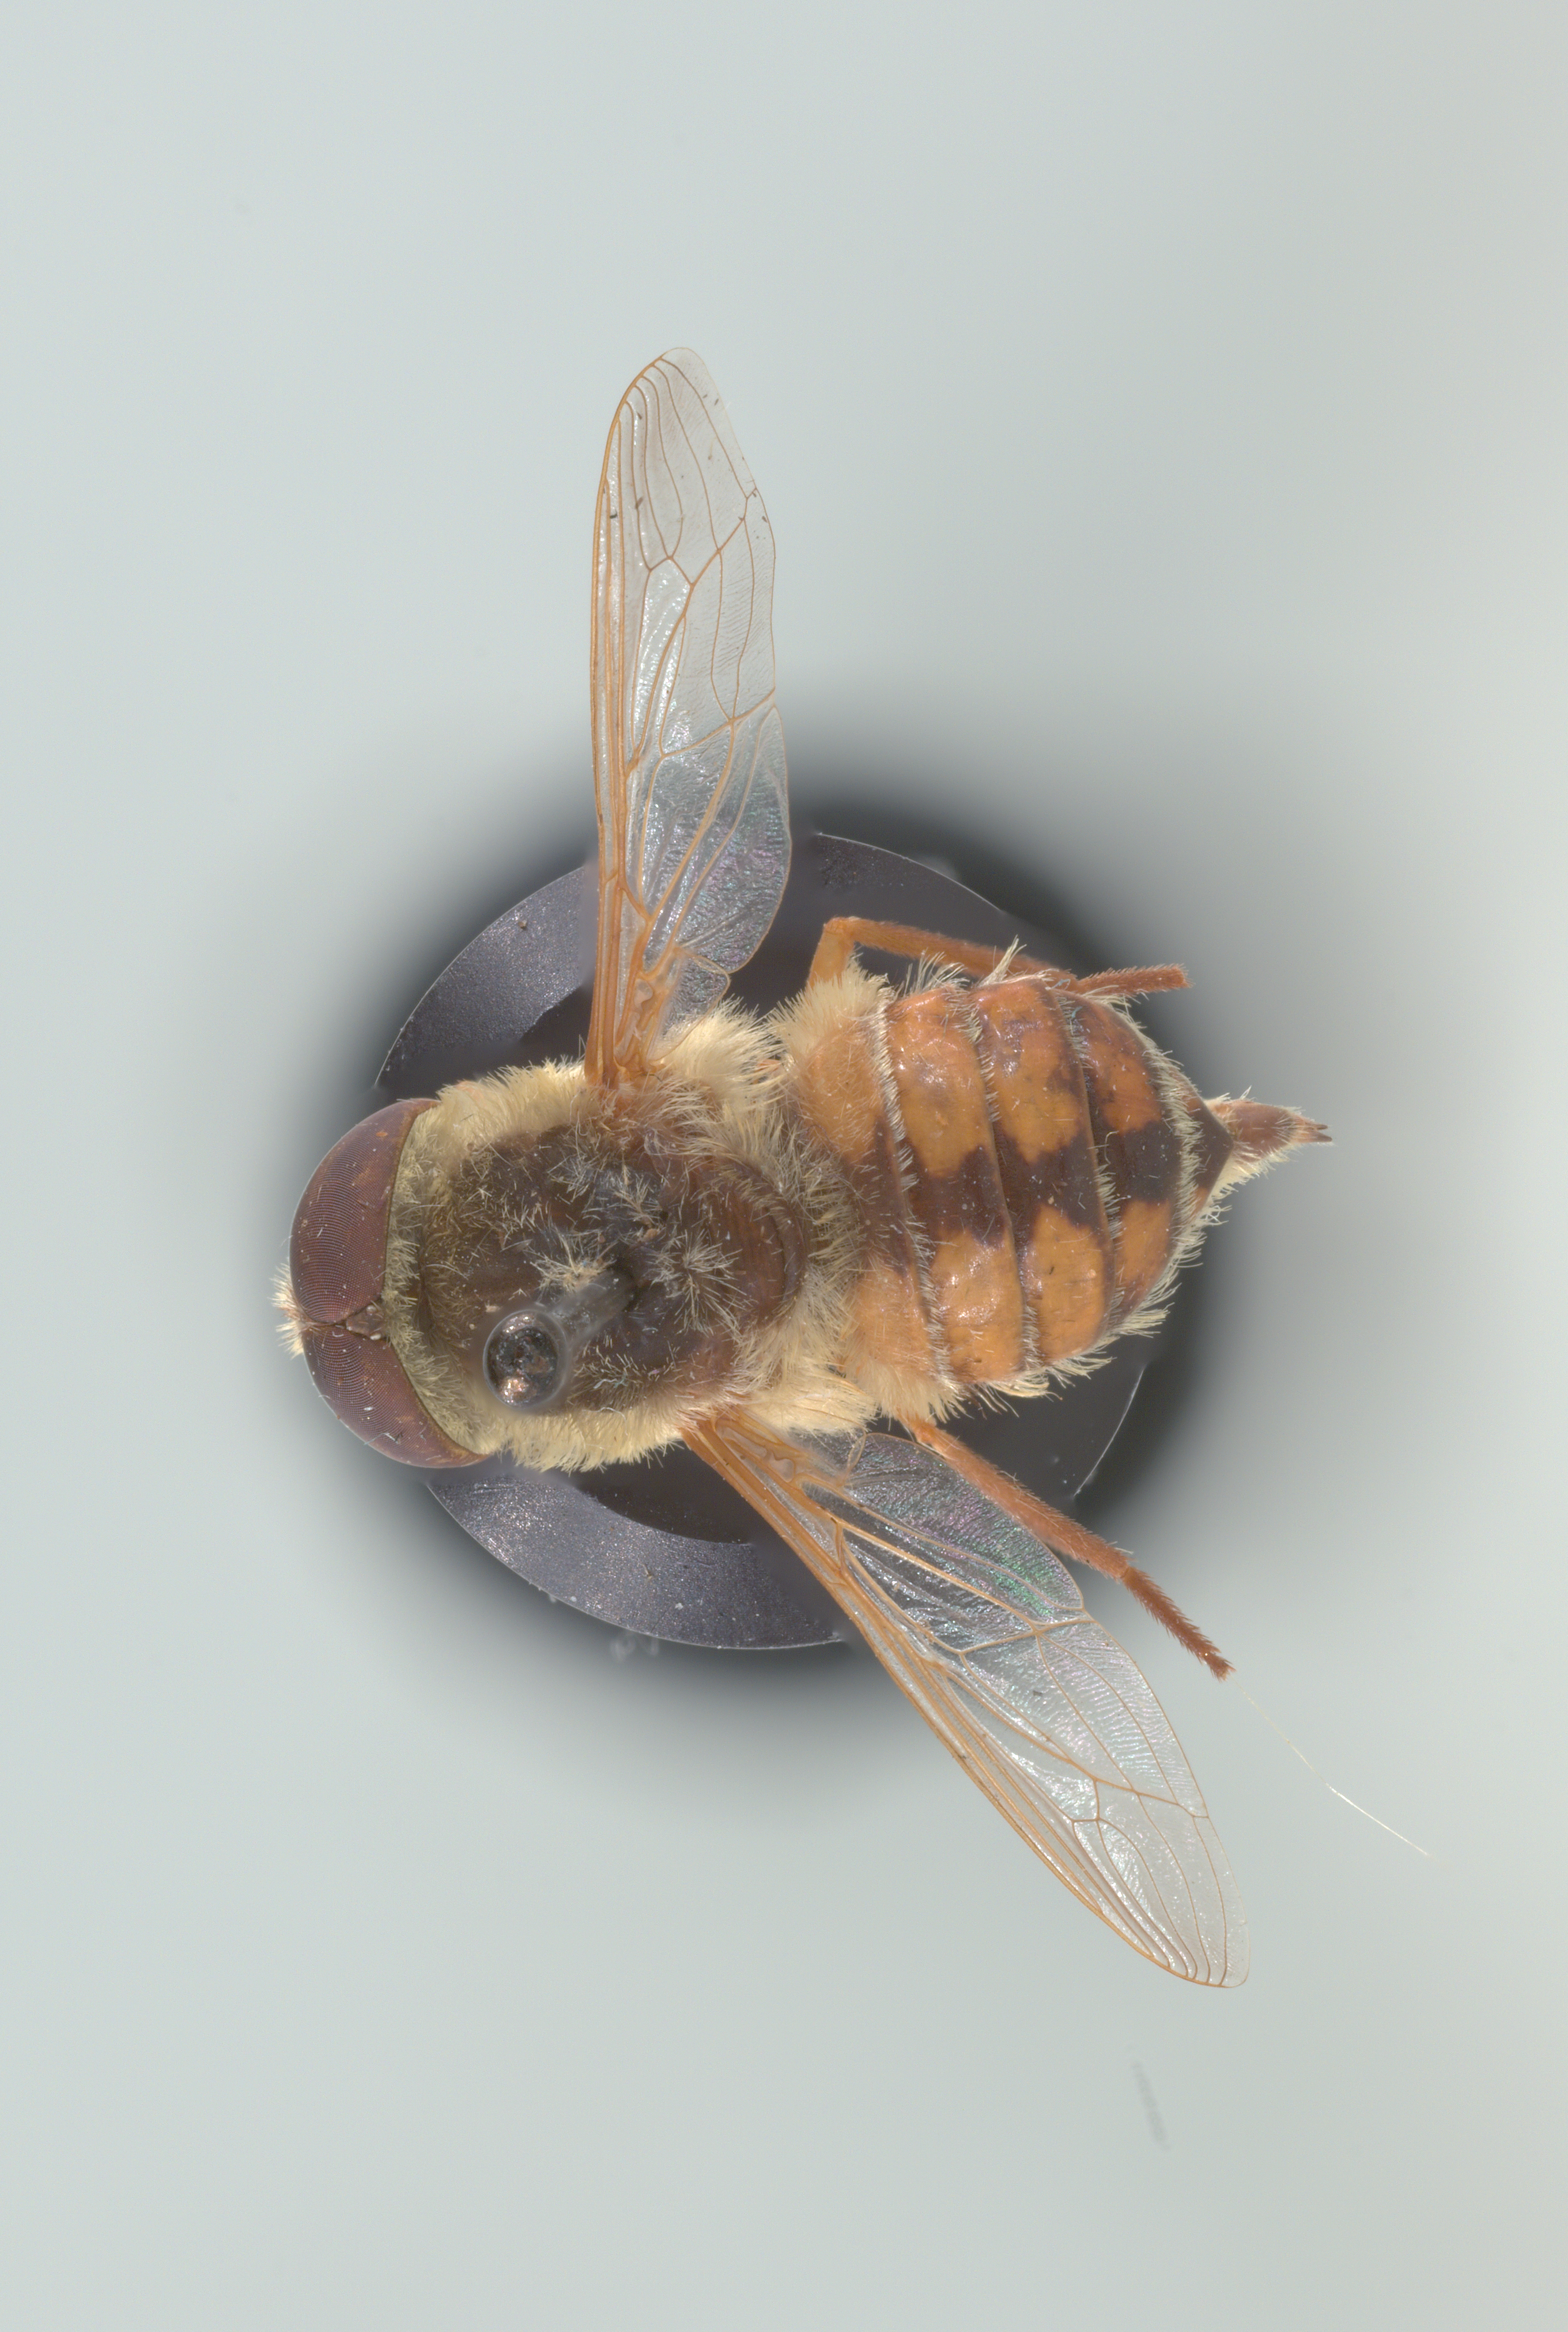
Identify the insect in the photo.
Neorhynchocephalus volaticus
